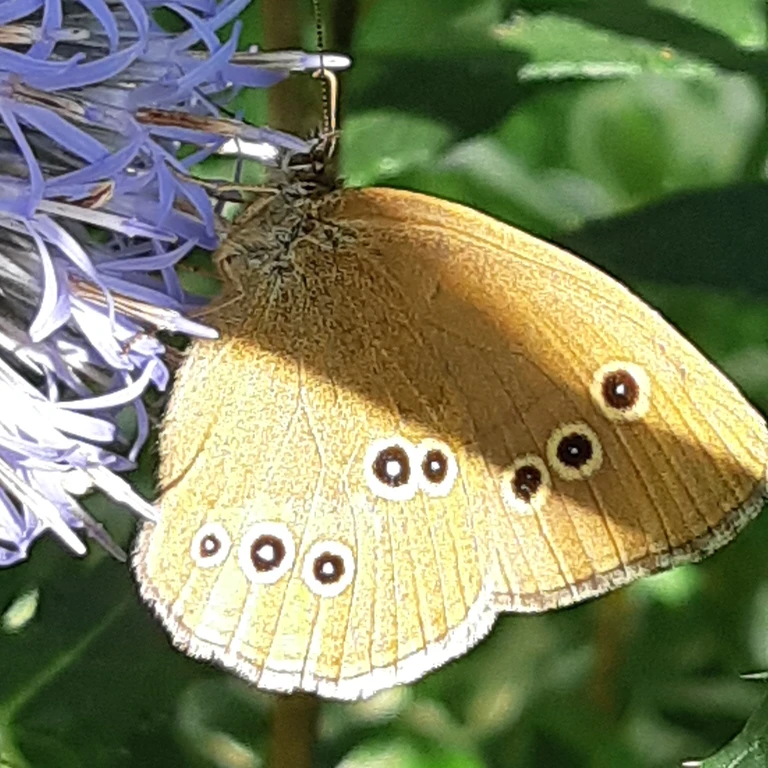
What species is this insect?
Aphantopus hyperantus
